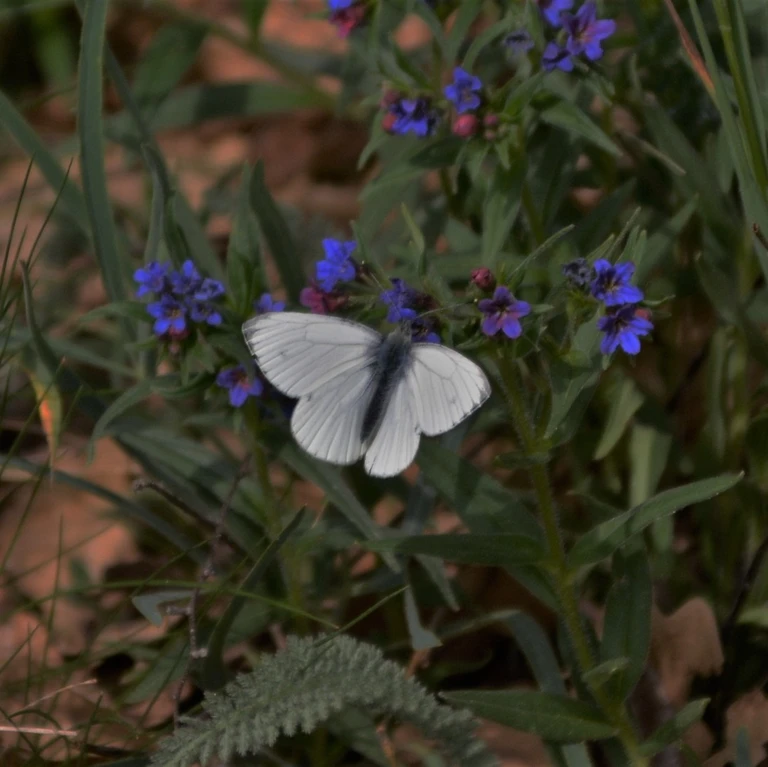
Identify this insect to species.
Pieris napi
